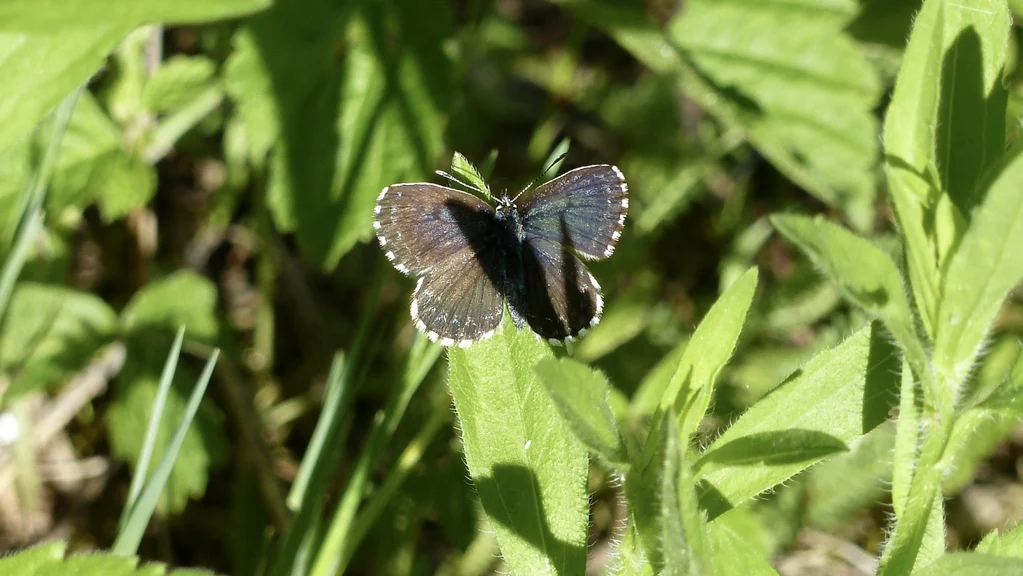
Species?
Scolitantides orion
